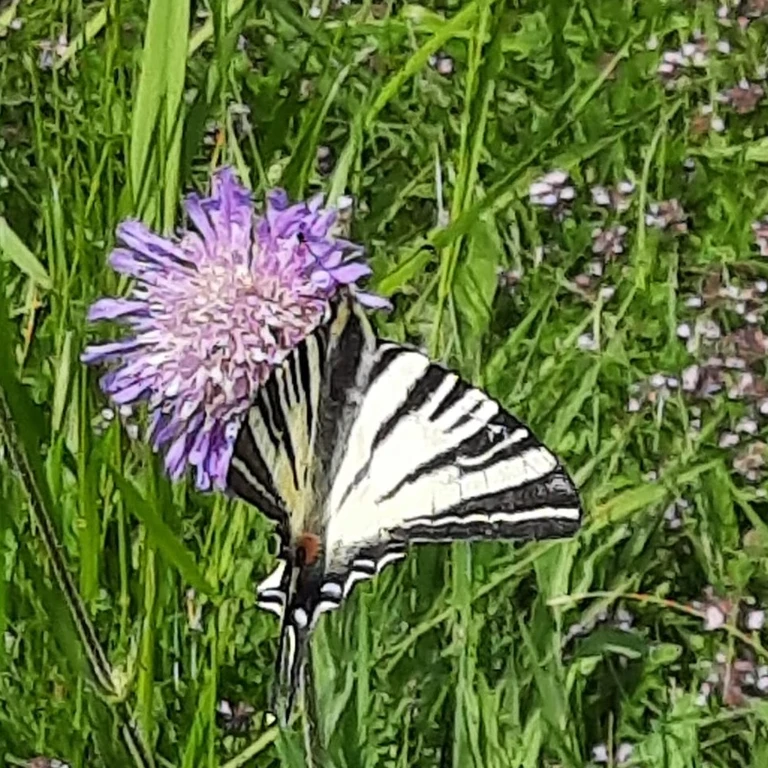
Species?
Iphiclides podalirius
